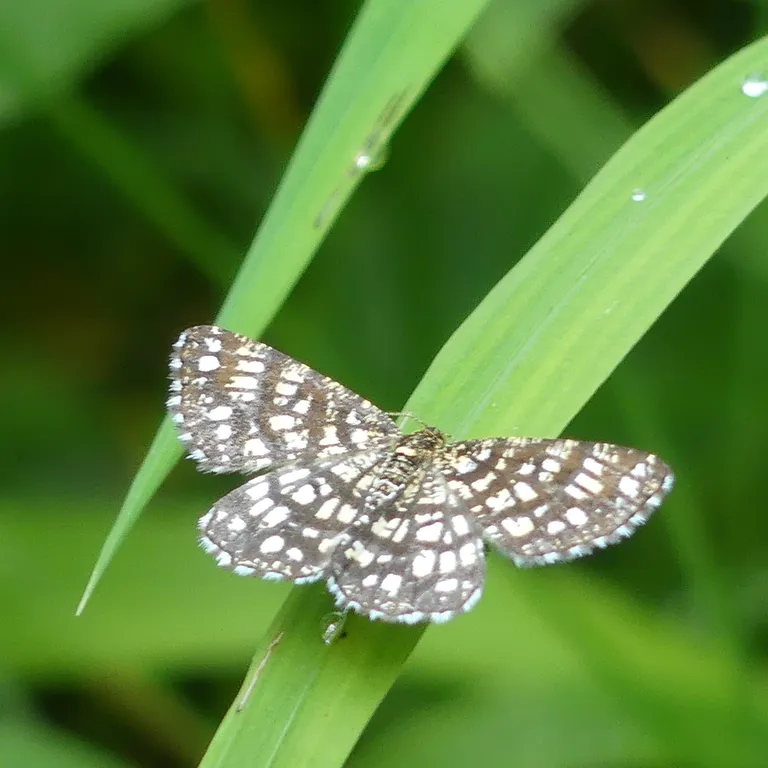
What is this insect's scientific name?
Chiasmia clathrata
